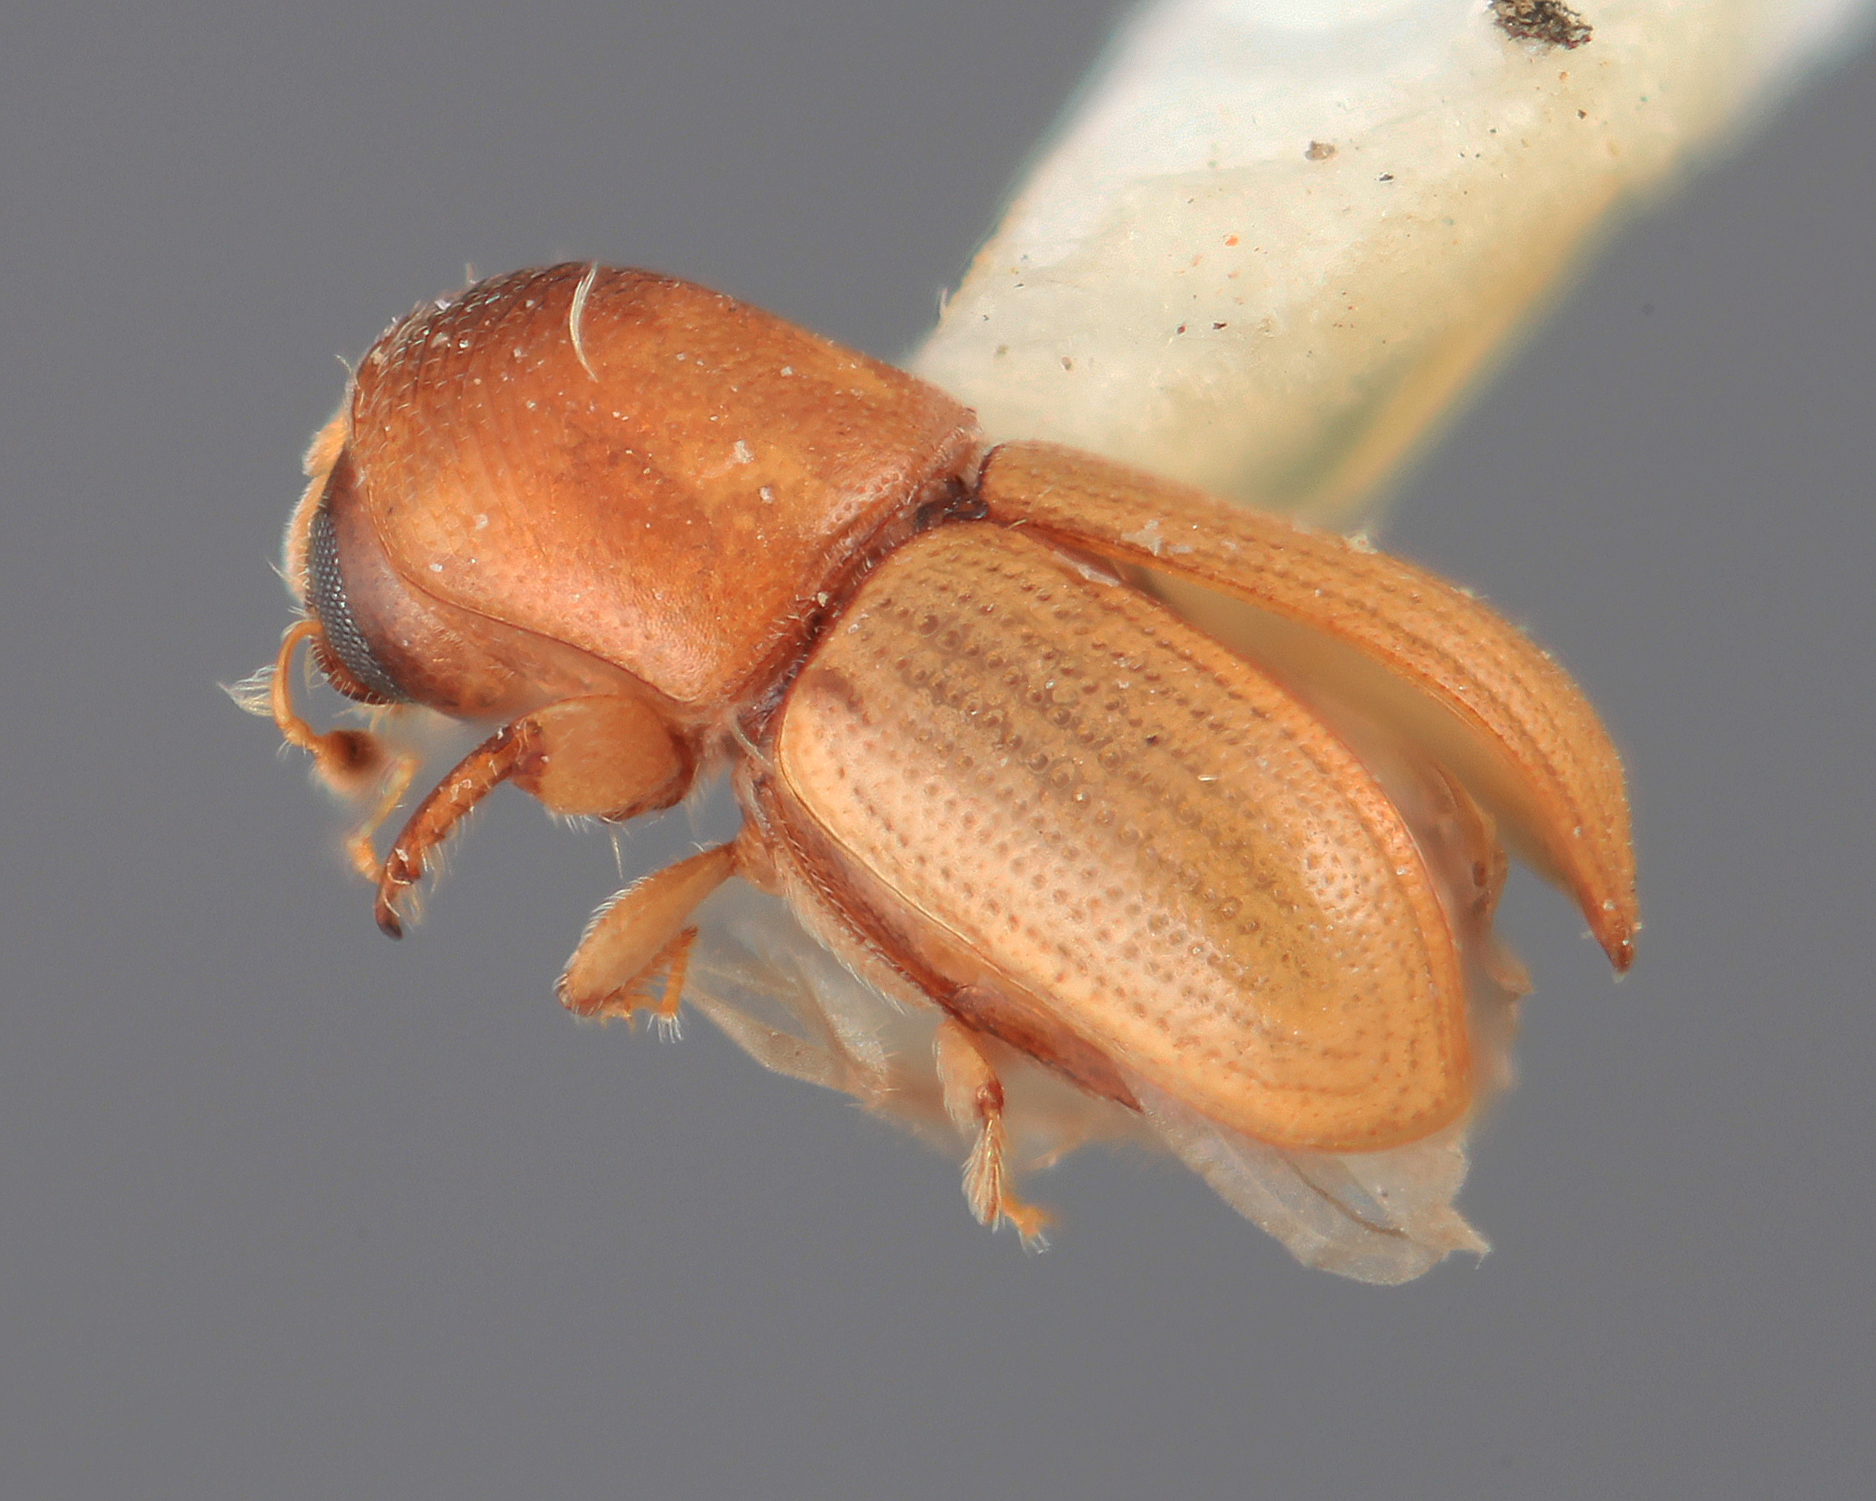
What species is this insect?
Scolytodes pannuceus
